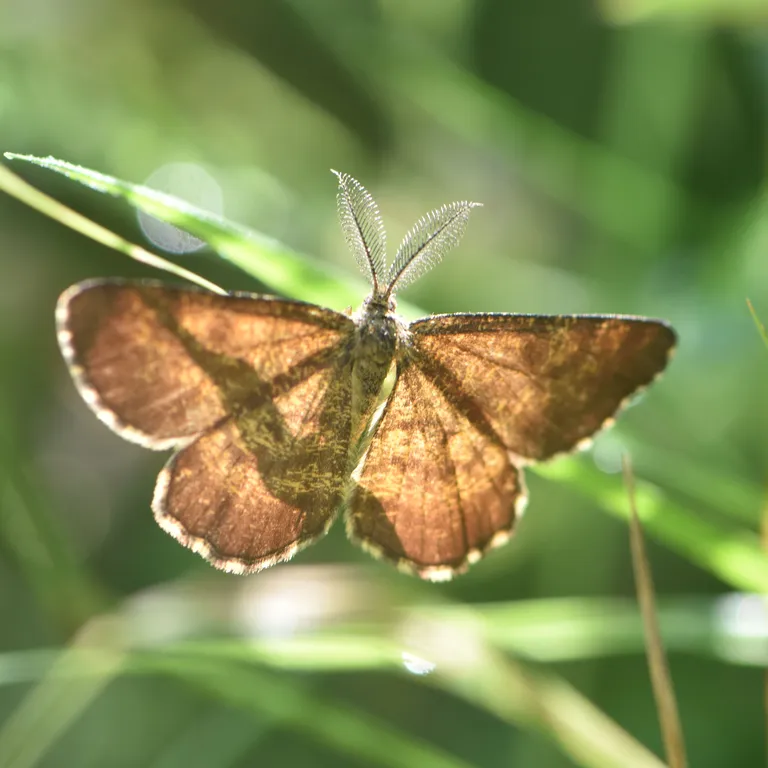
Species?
Ematurga atomaria
